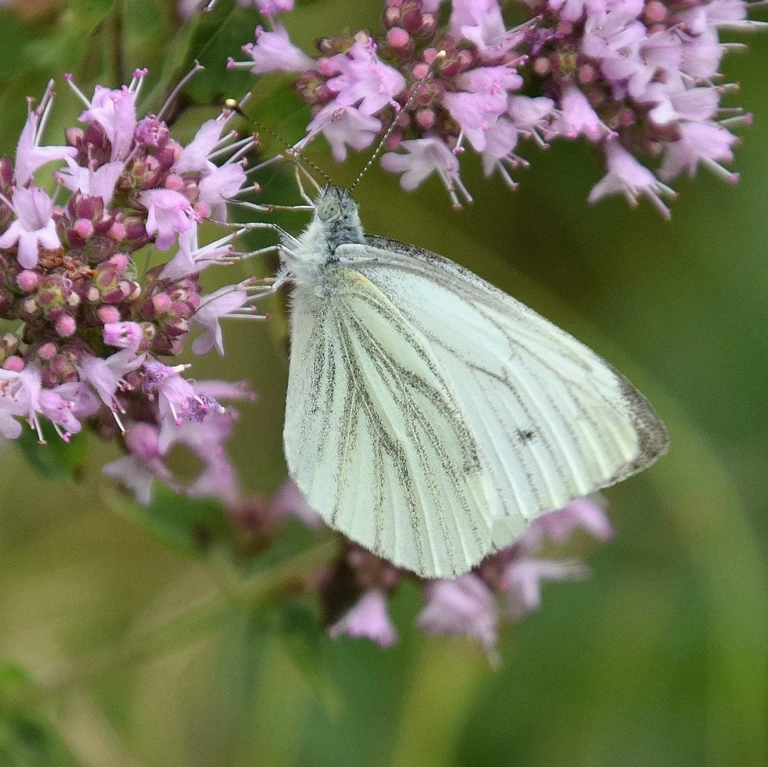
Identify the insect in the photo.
Pieris napi
